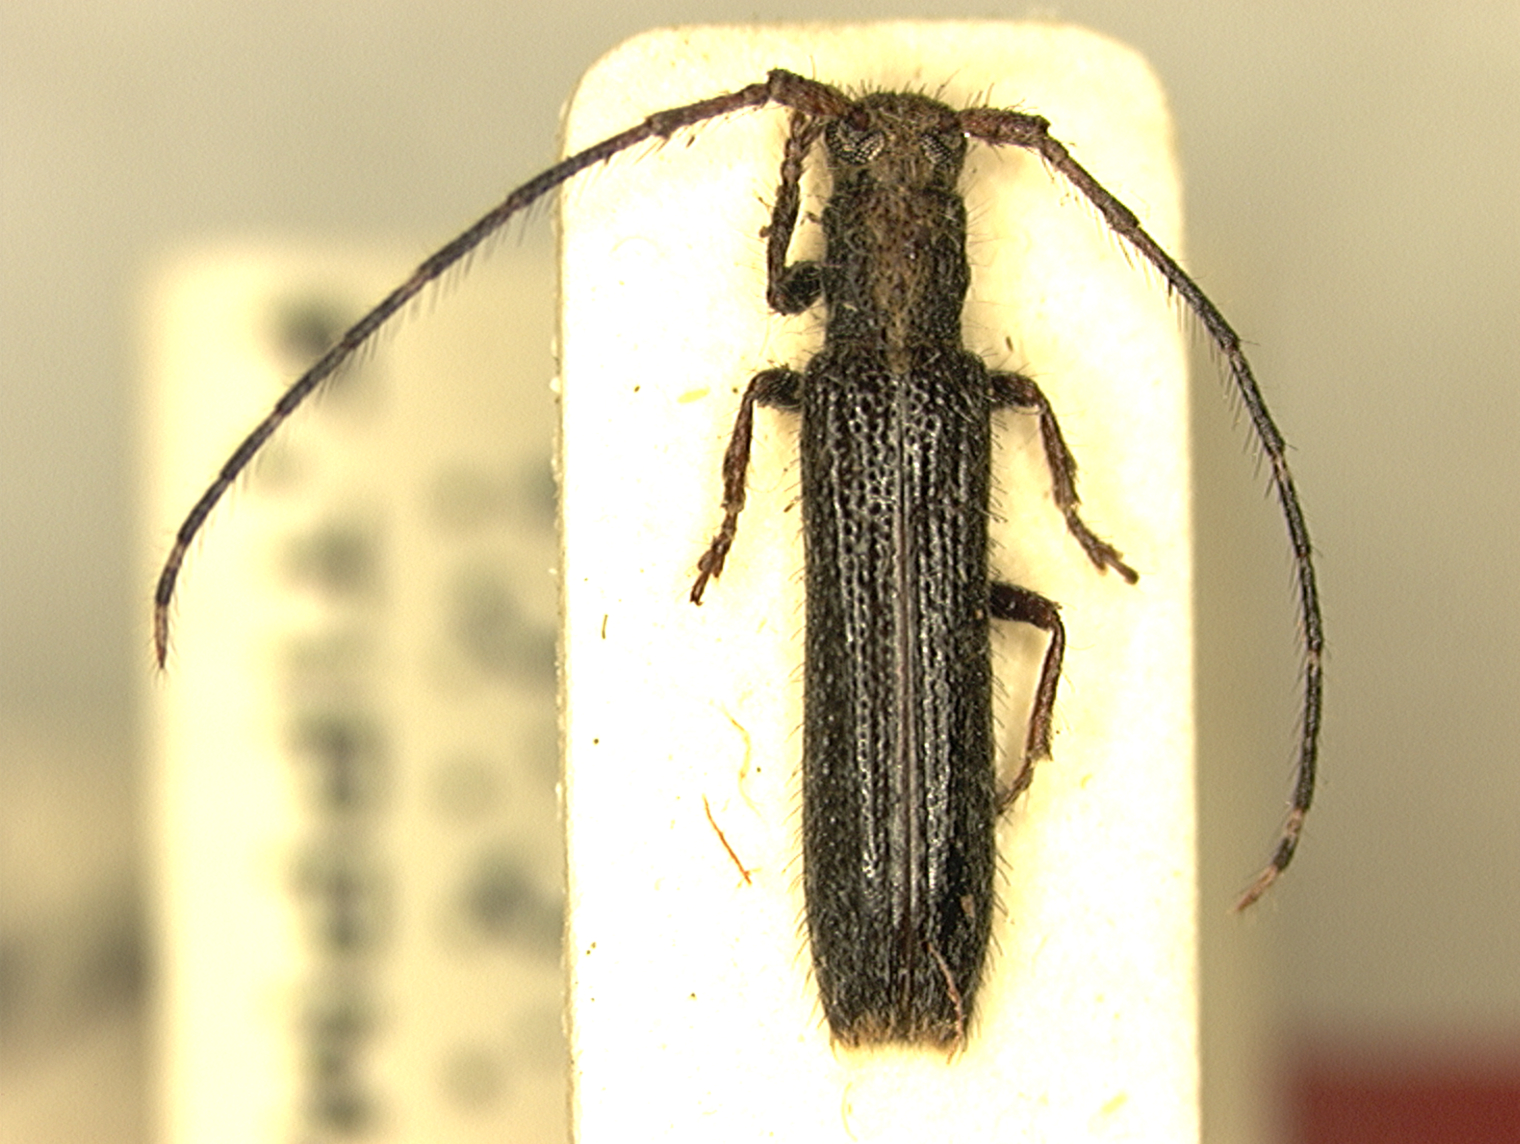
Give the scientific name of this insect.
Epectasis juncea (also Epectasis grossepunctata)
